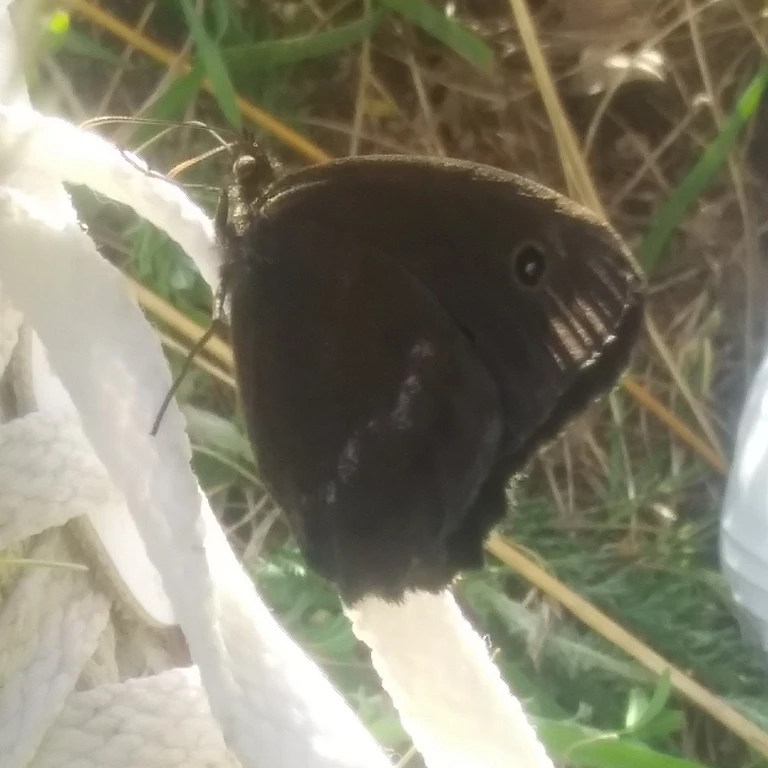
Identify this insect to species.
Minois dryas
